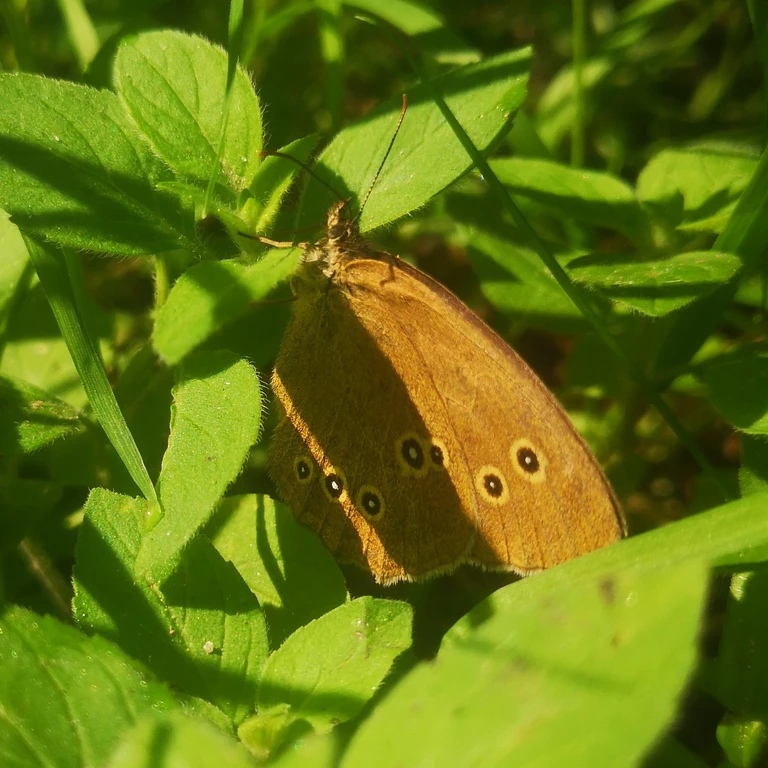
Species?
Aphantopus hyperantus
